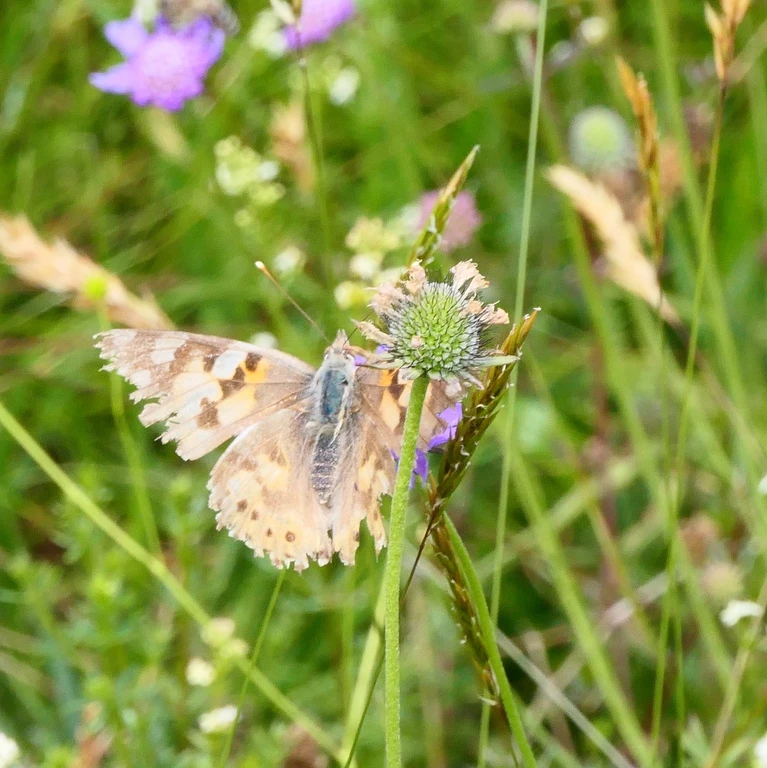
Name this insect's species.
Vanessa cardui
